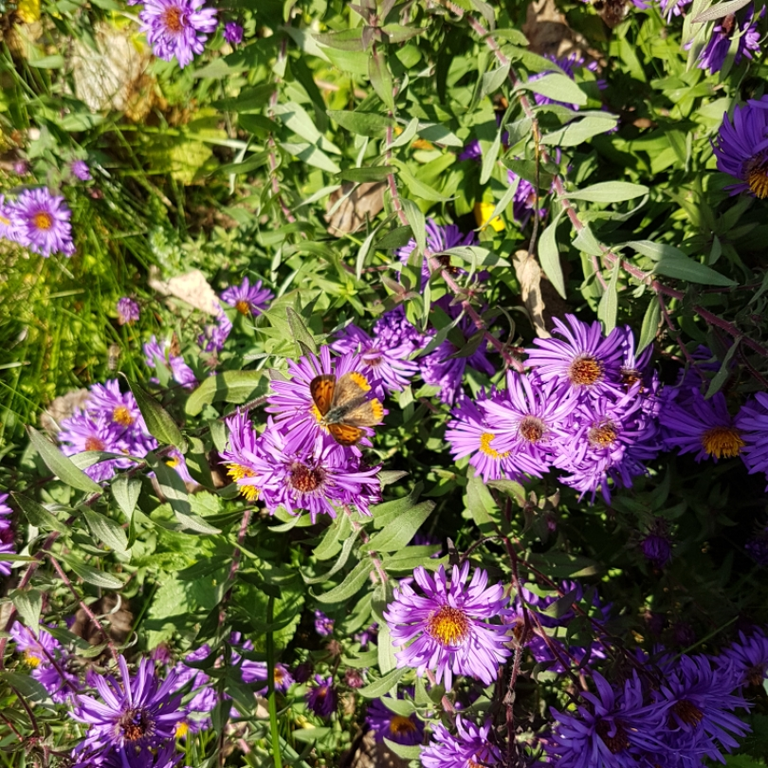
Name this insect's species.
Lycaena phlaeas
